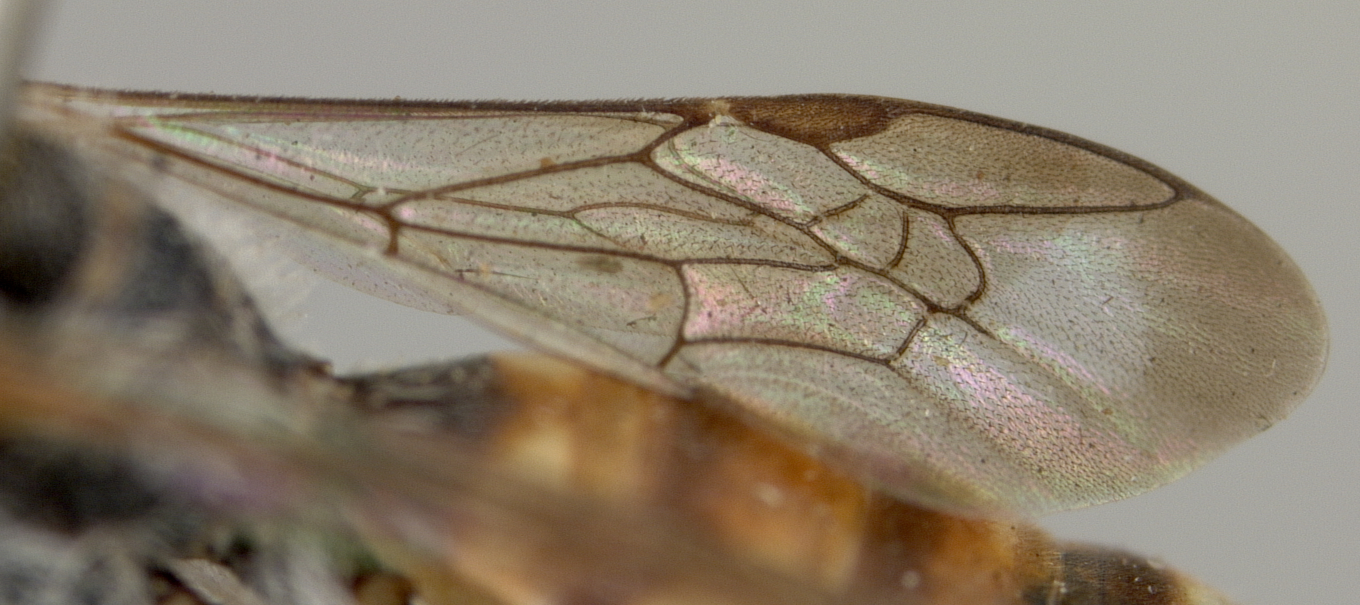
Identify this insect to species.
Nomada erythrospila
